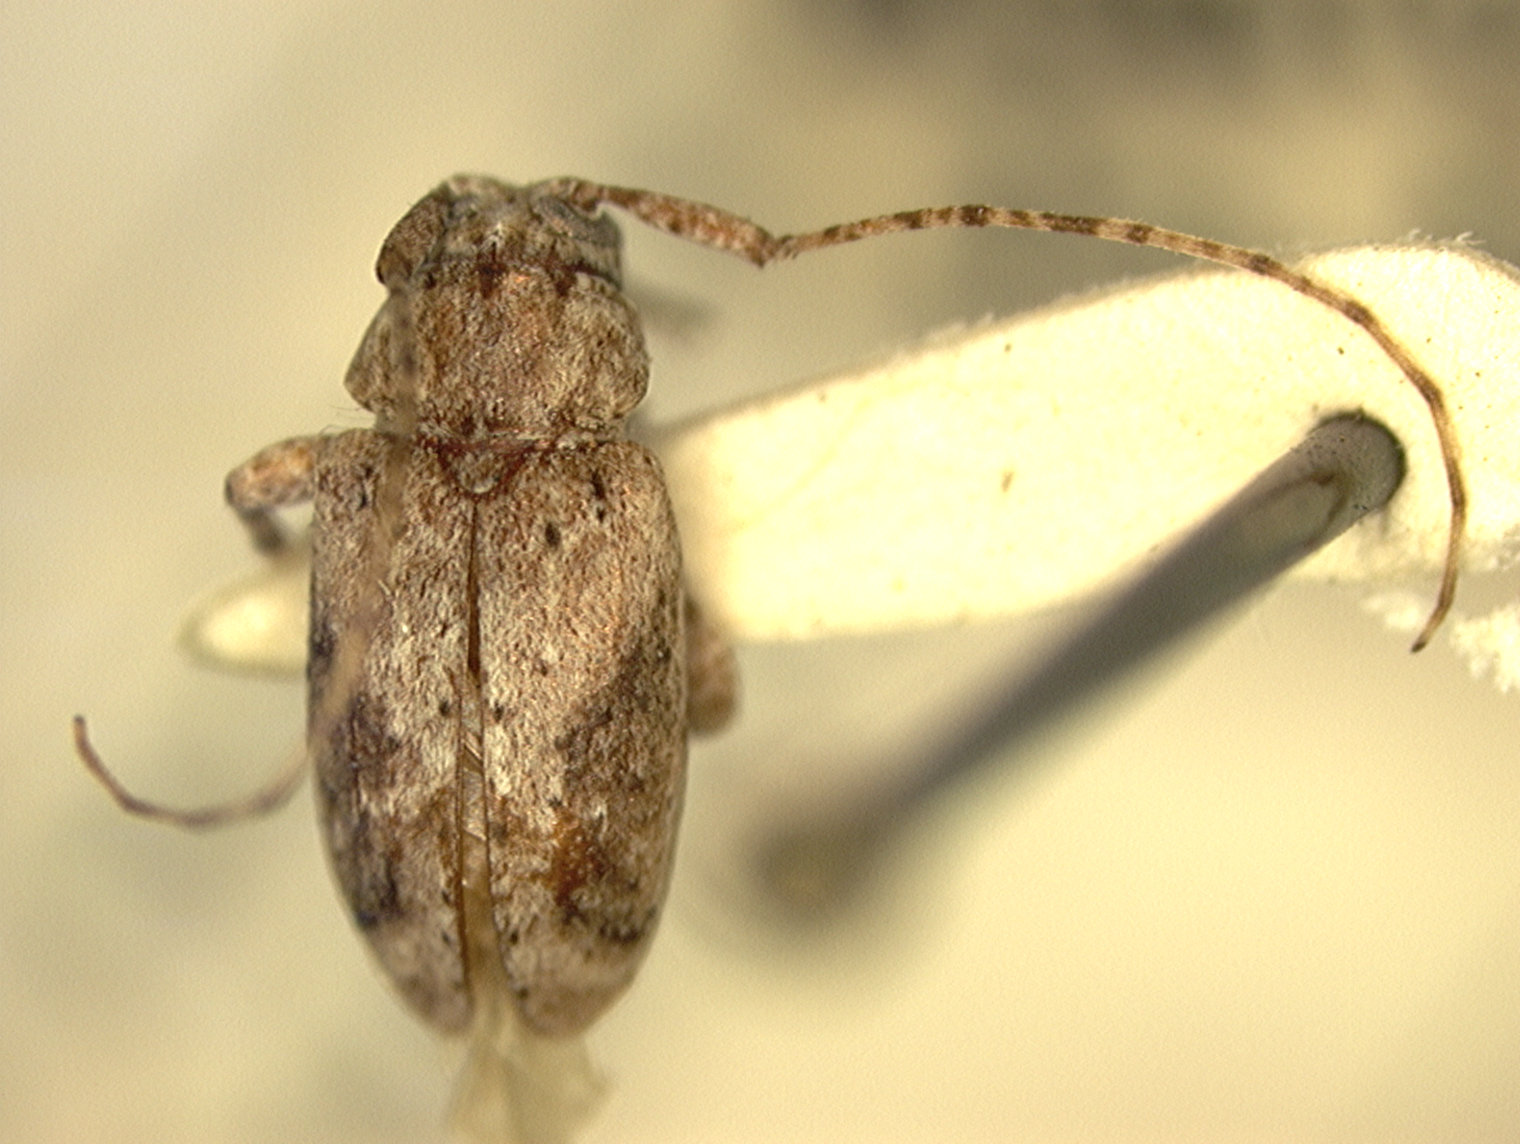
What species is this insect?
Styloleptus planicollis (also Leptostylus planicollis)
